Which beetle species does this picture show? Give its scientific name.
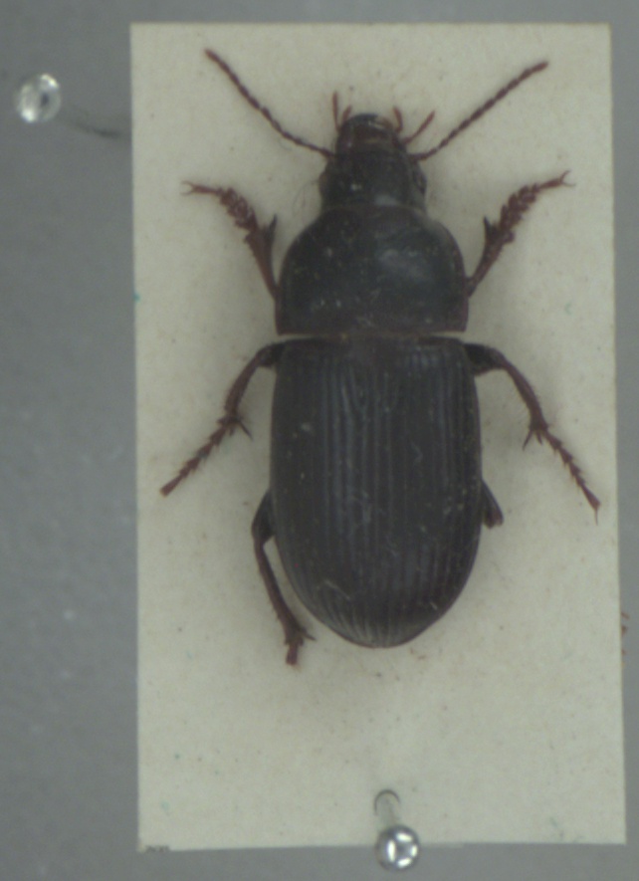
Zabrus tenebrioides
